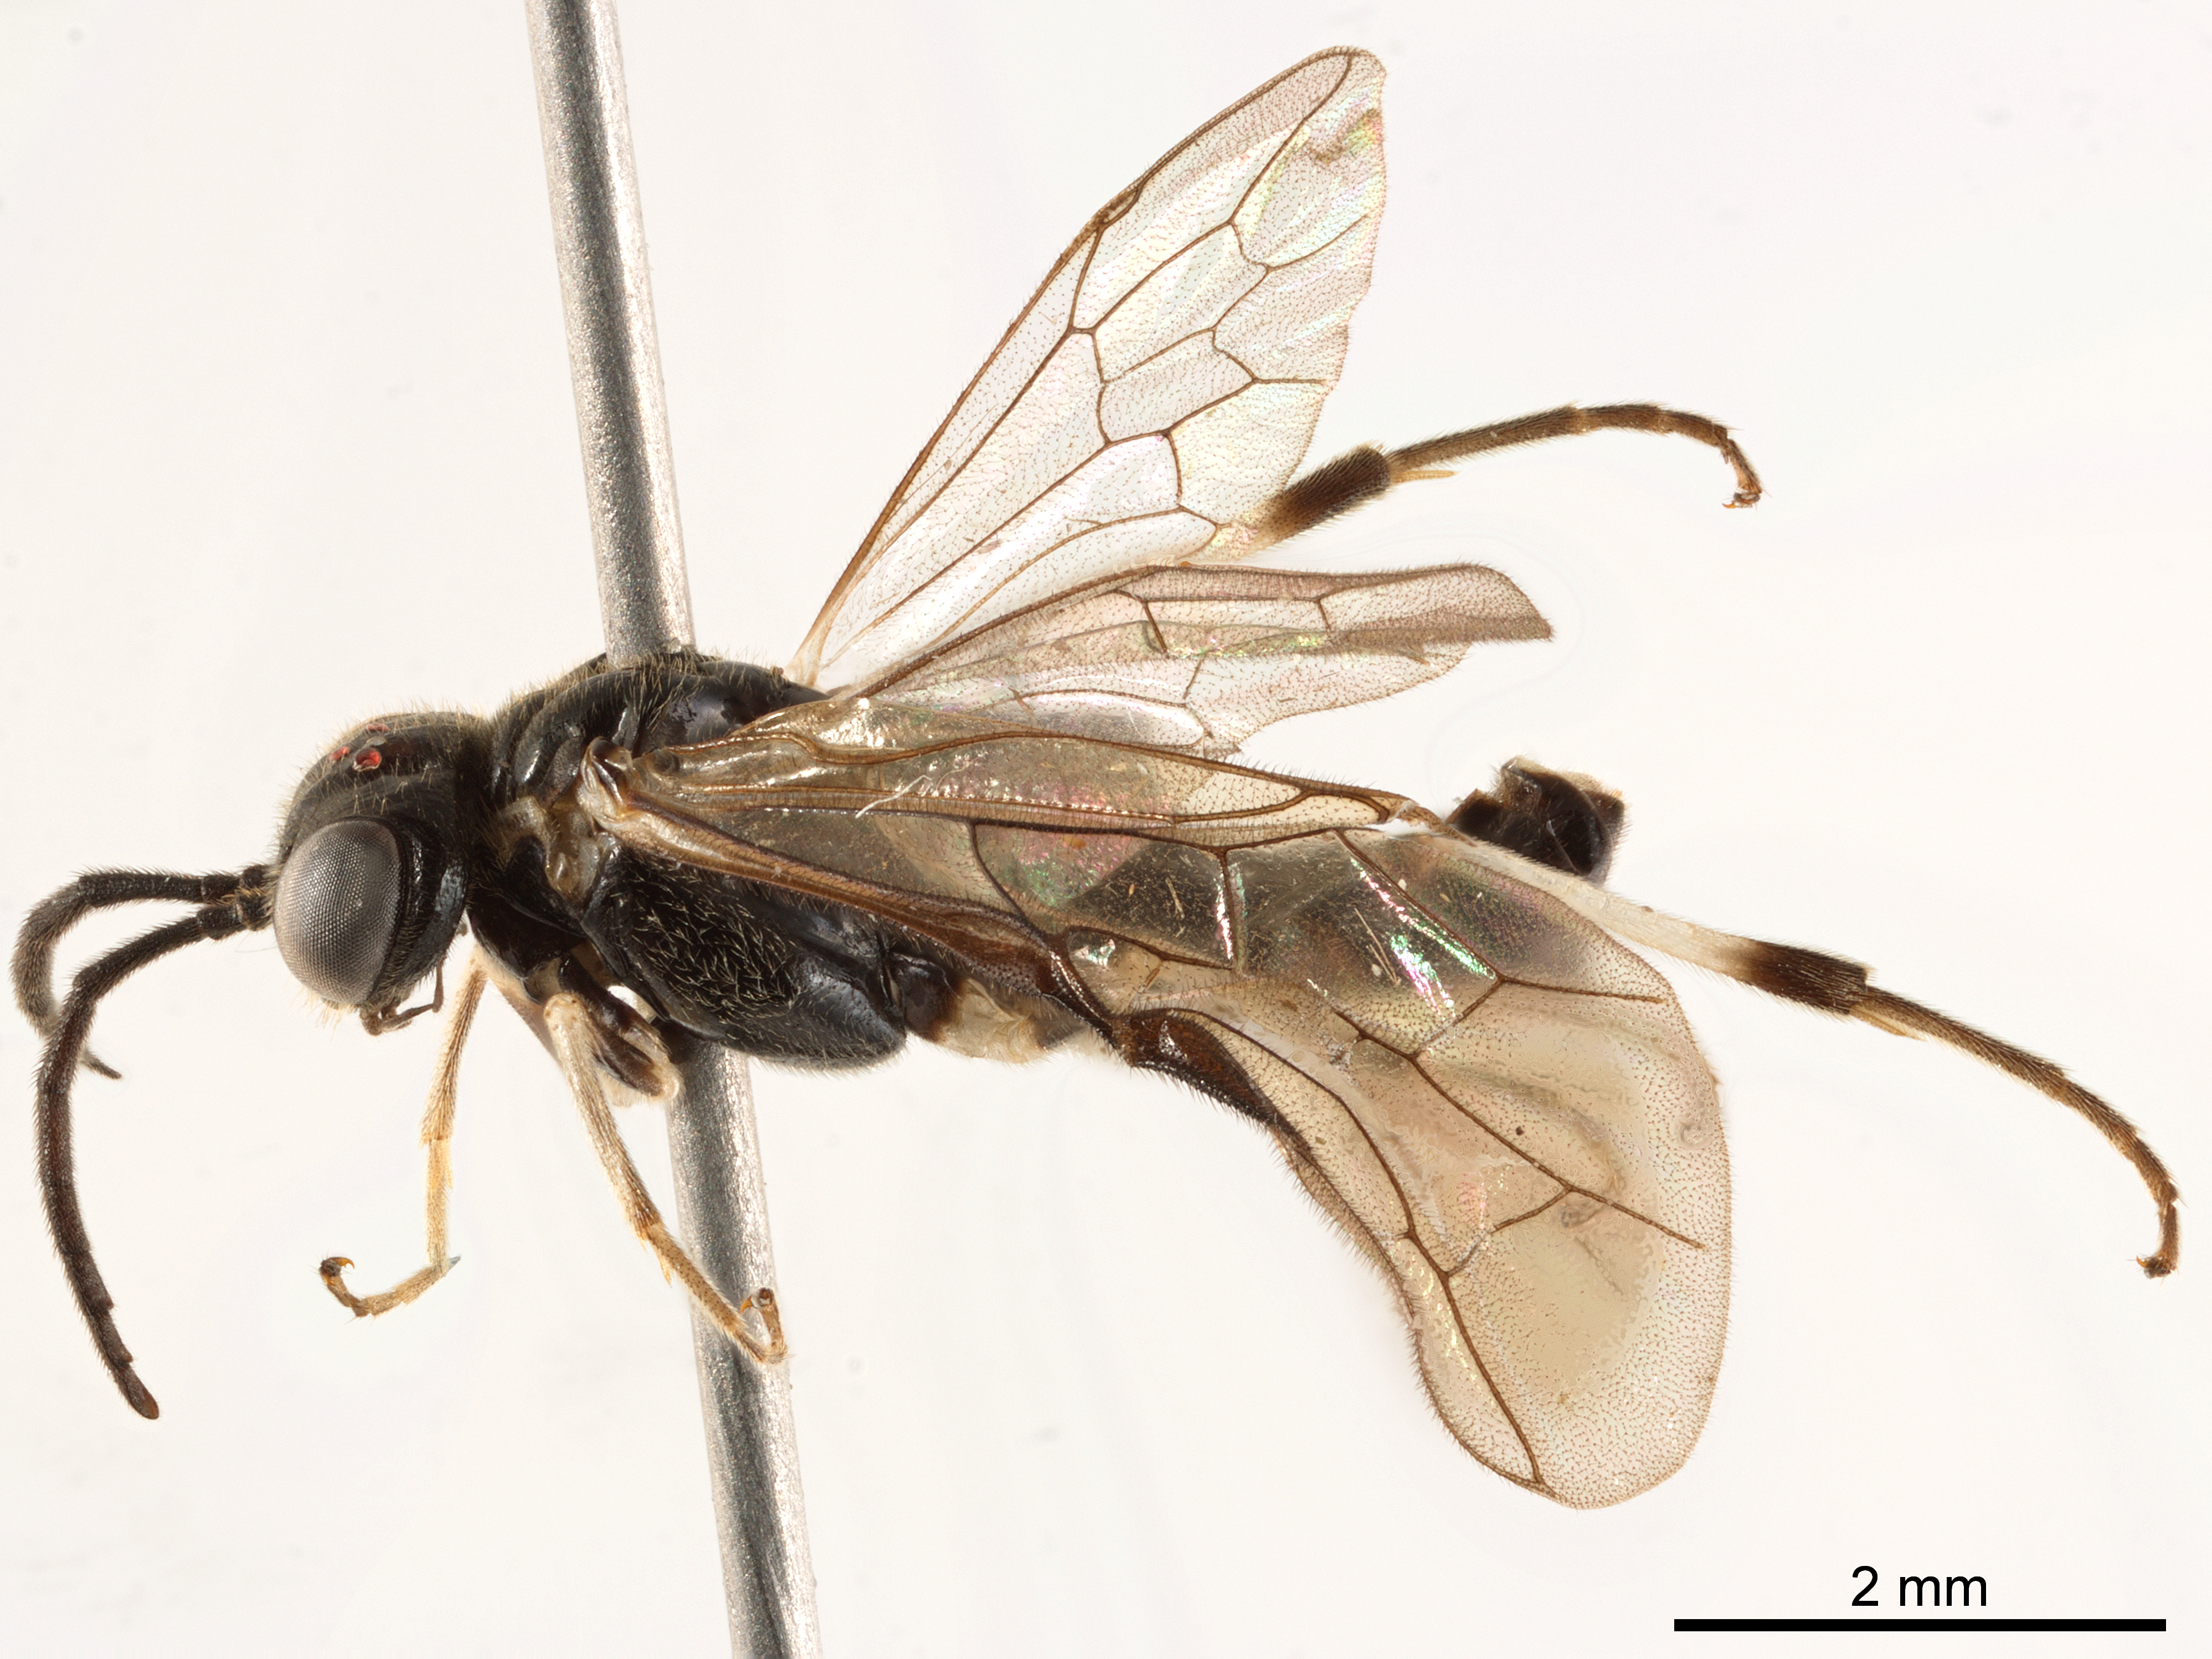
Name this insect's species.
Neostromboceros gracilis
